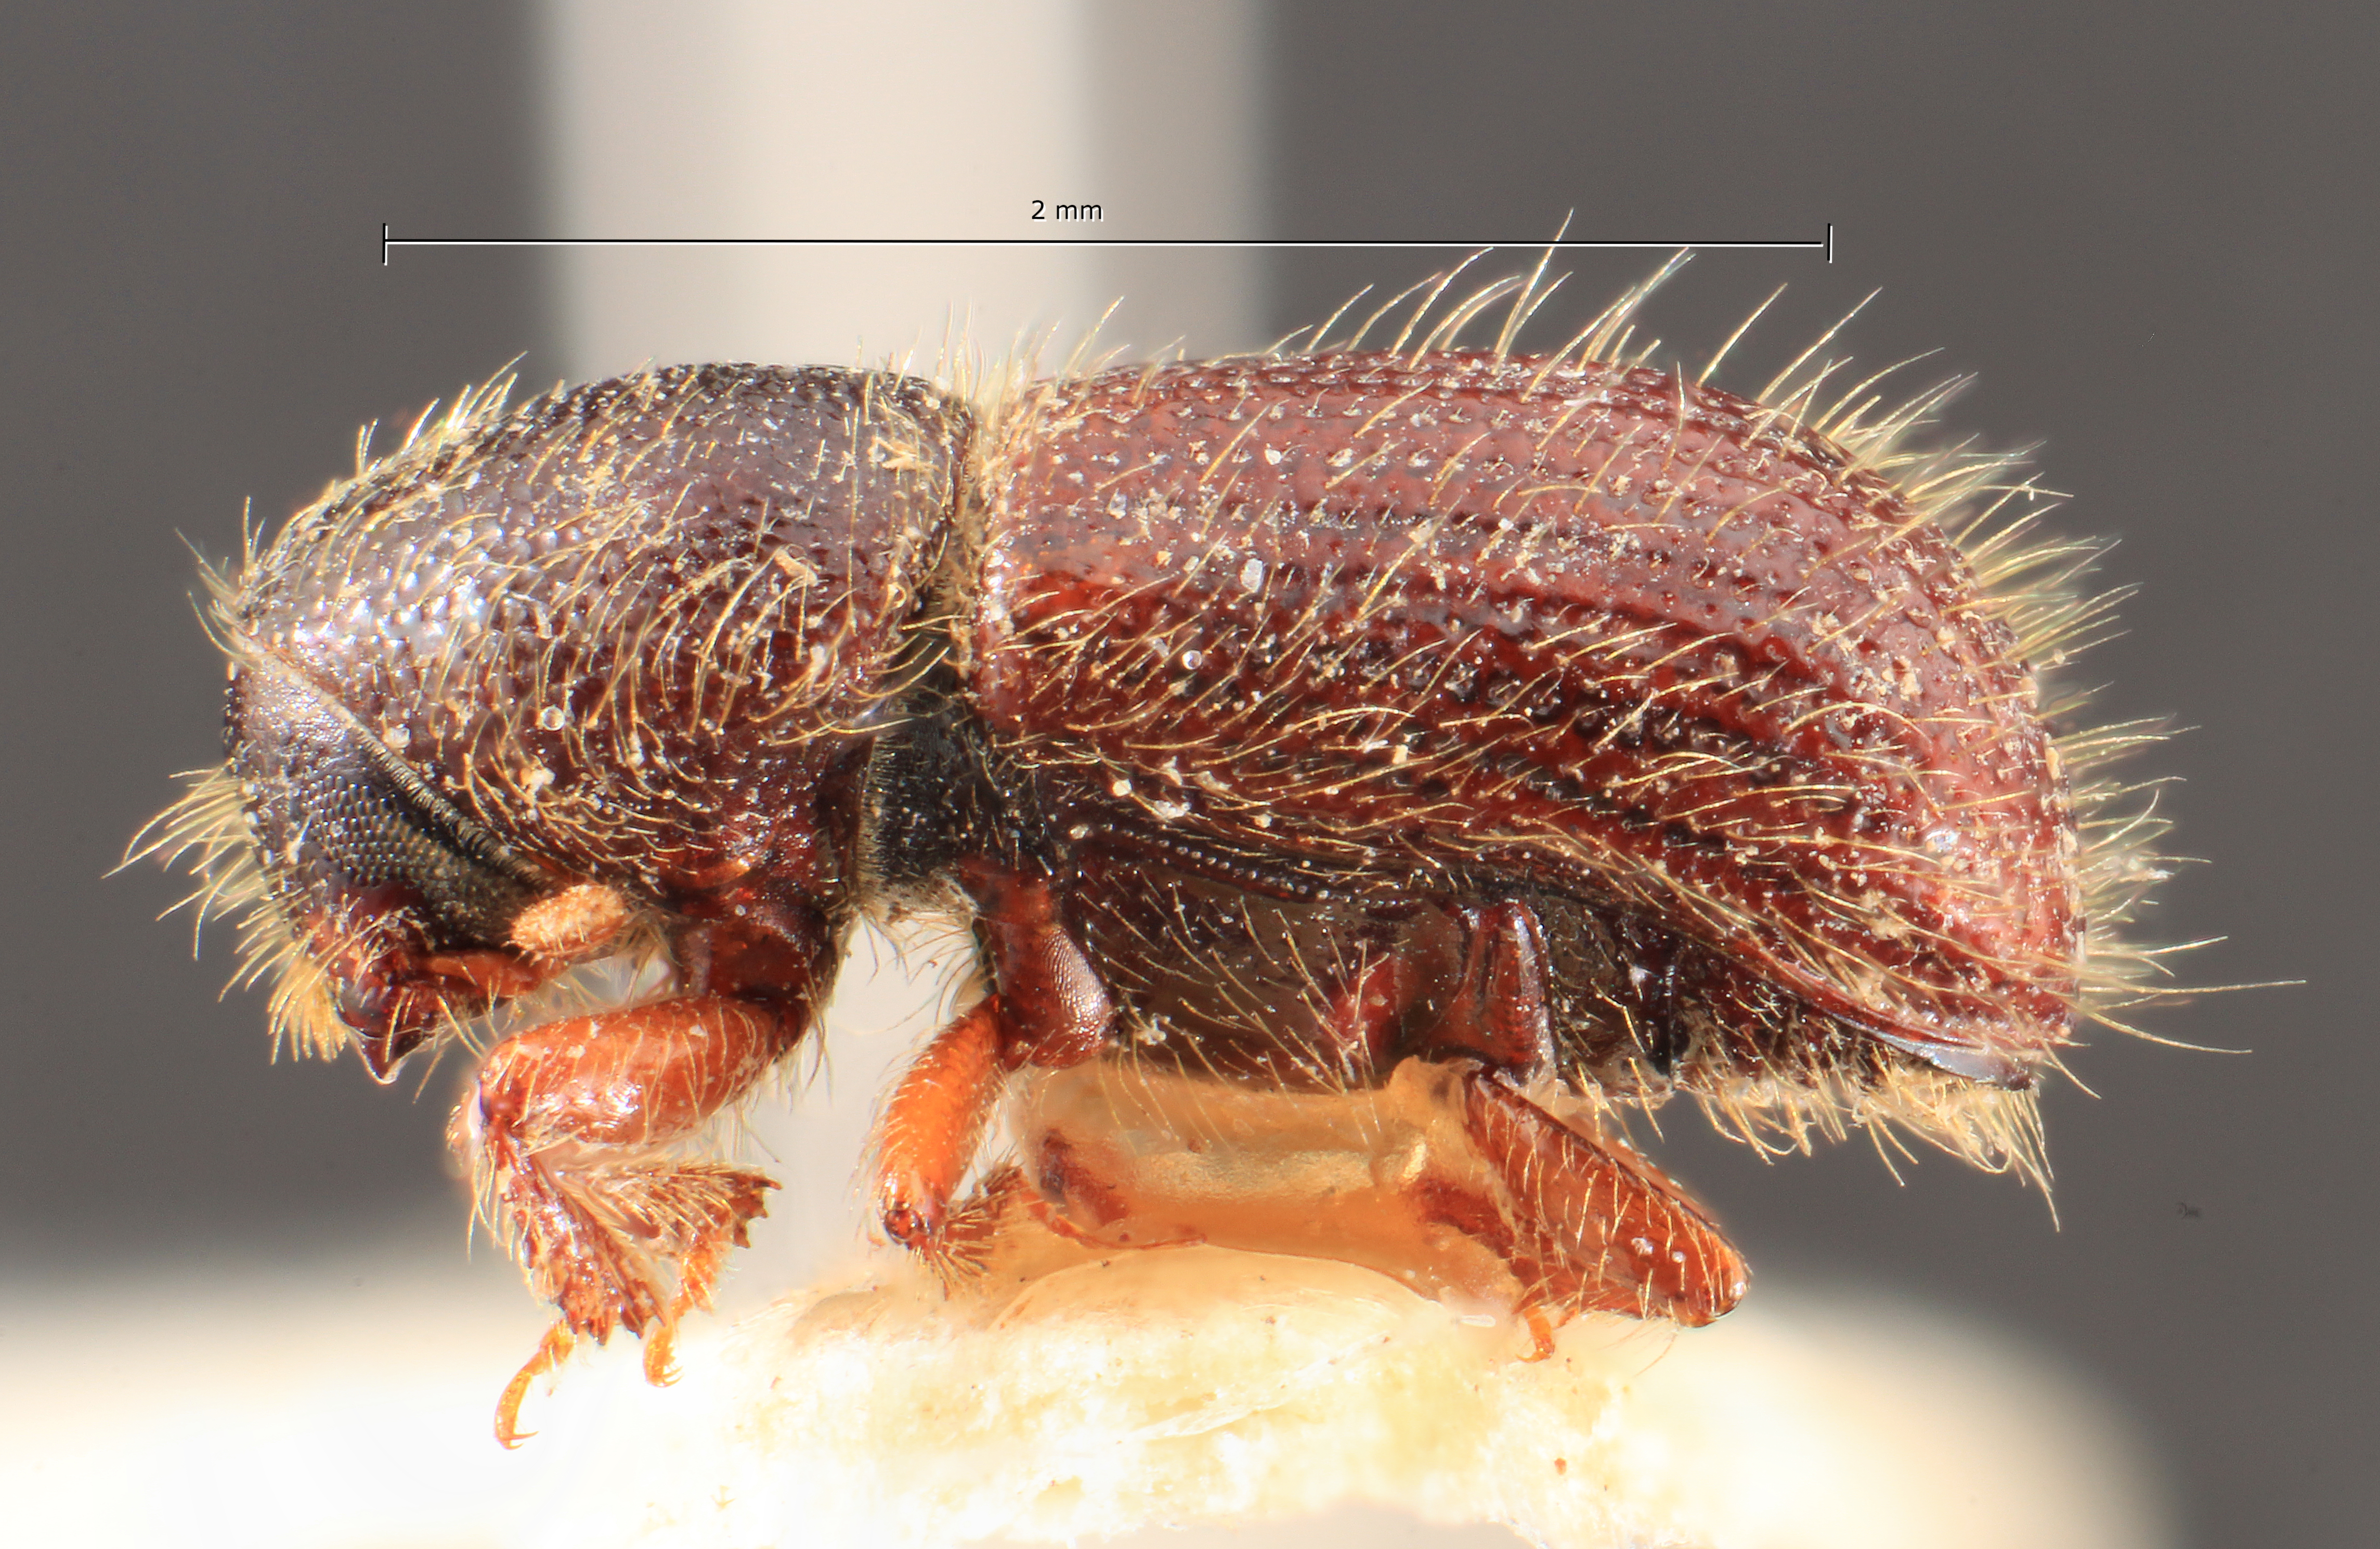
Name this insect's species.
Dryocoetes striatus
